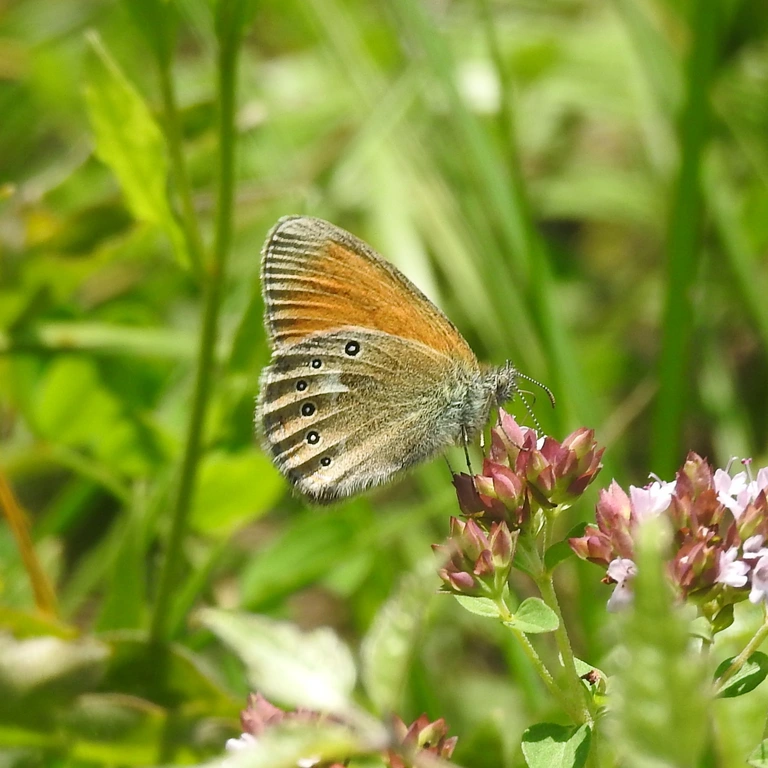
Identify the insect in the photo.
Coenonympha glycerion (also Coenonympha iphis)
